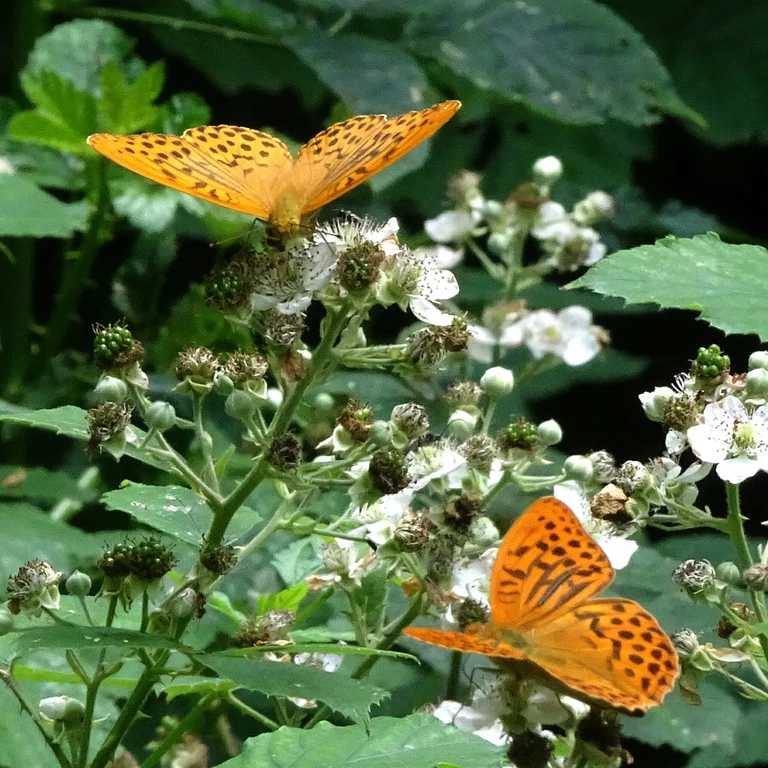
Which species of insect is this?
Argynnis paphia
